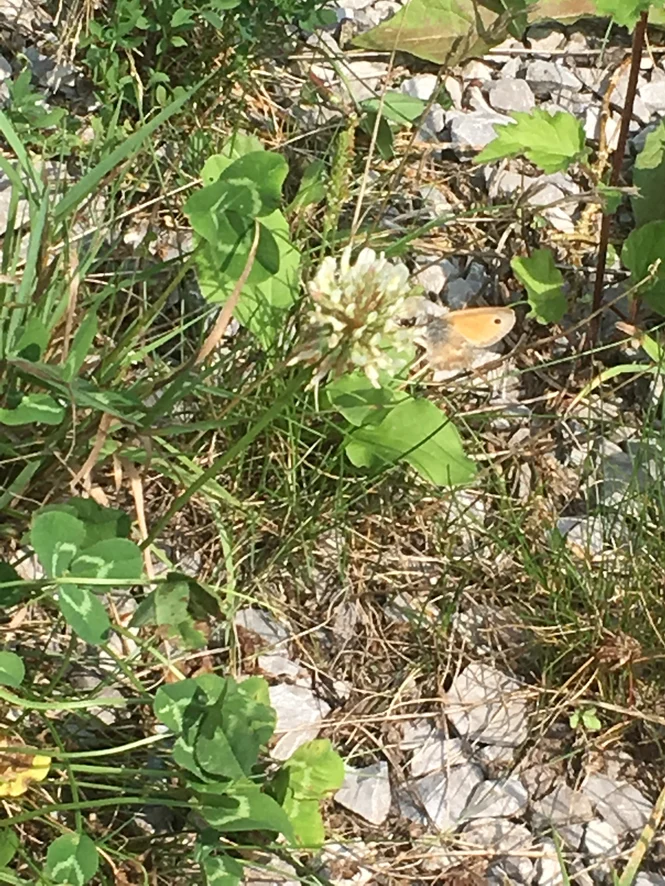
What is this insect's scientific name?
Coenonympha pamphilus
